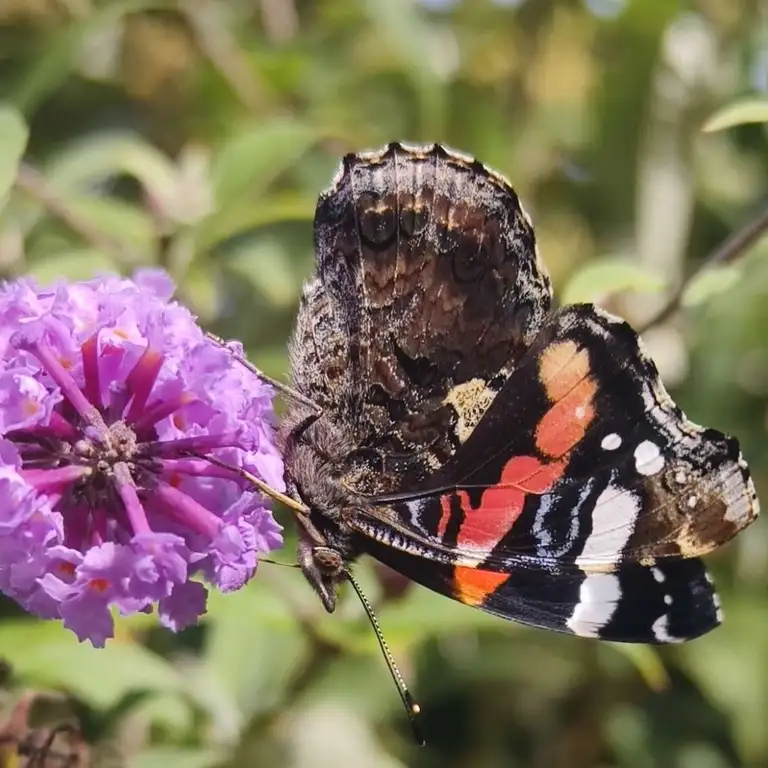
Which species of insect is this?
Vanessa atalanta
